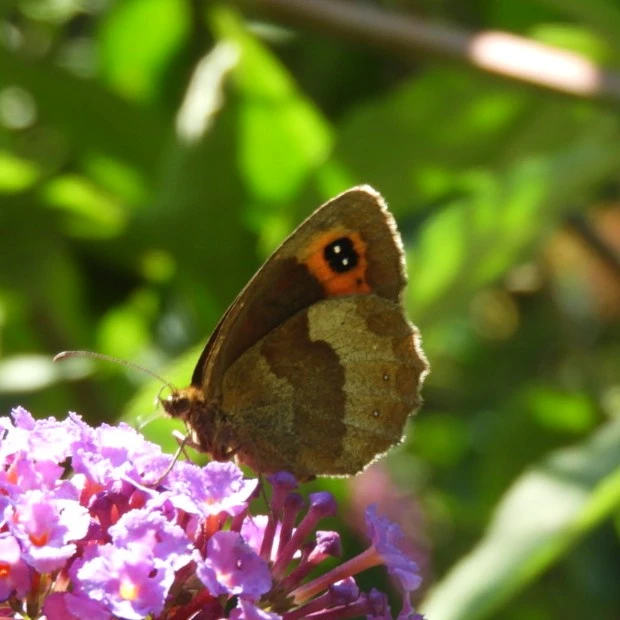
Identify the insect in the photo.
Erebia aethiops
